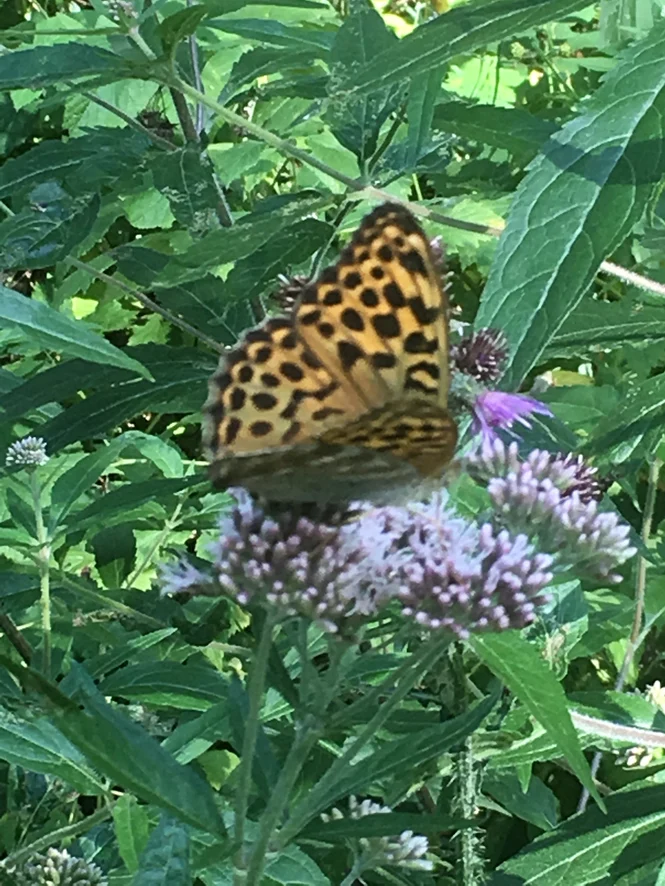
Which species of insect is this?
Argynnis paphia
